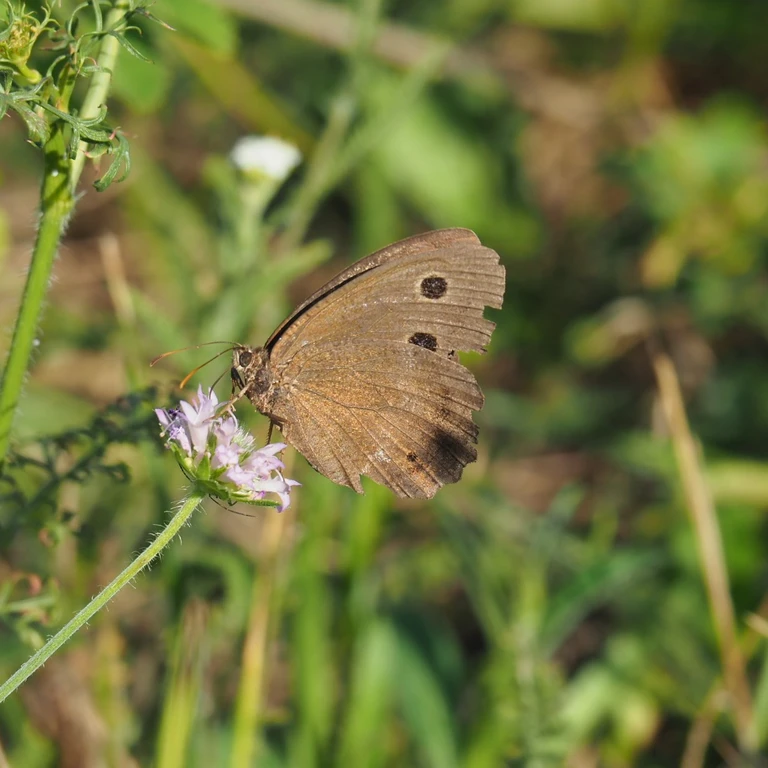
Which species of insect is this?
Minois dryas
